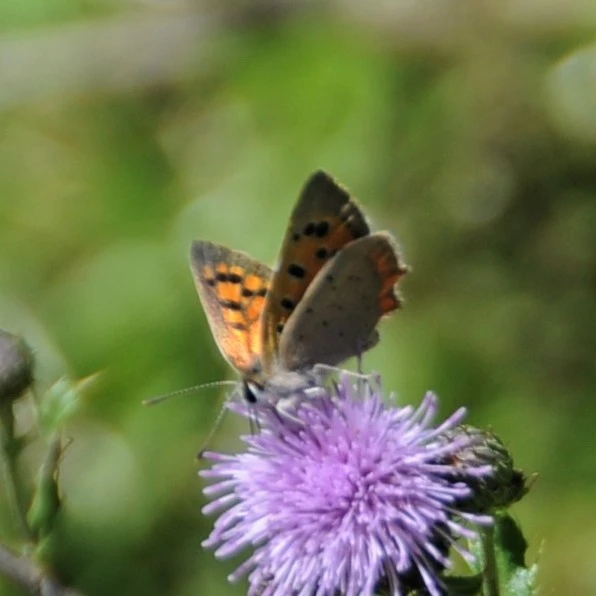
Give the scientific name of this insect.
Lycaena phlaeas
